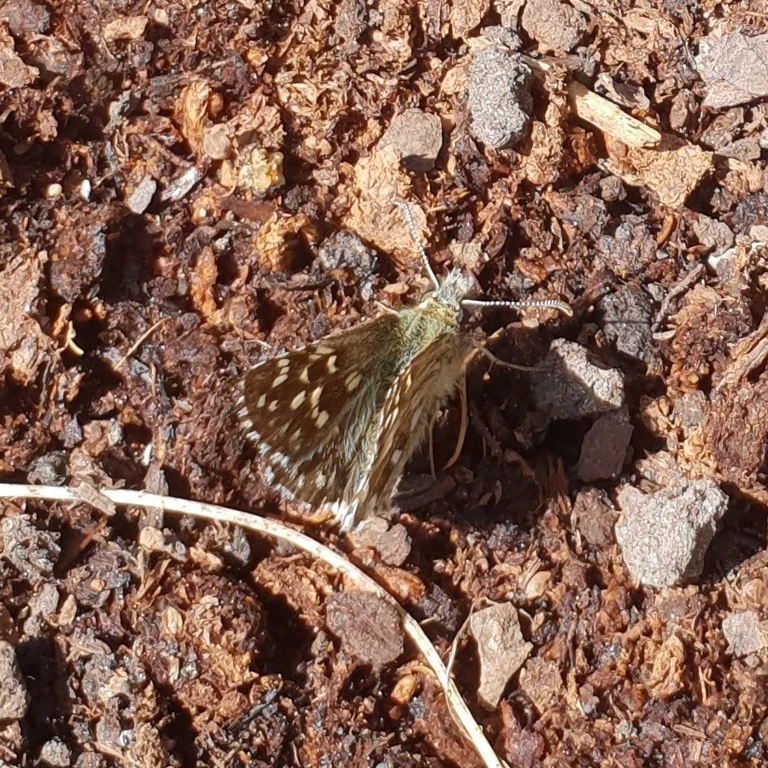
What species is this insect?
Pyrgus malvae
